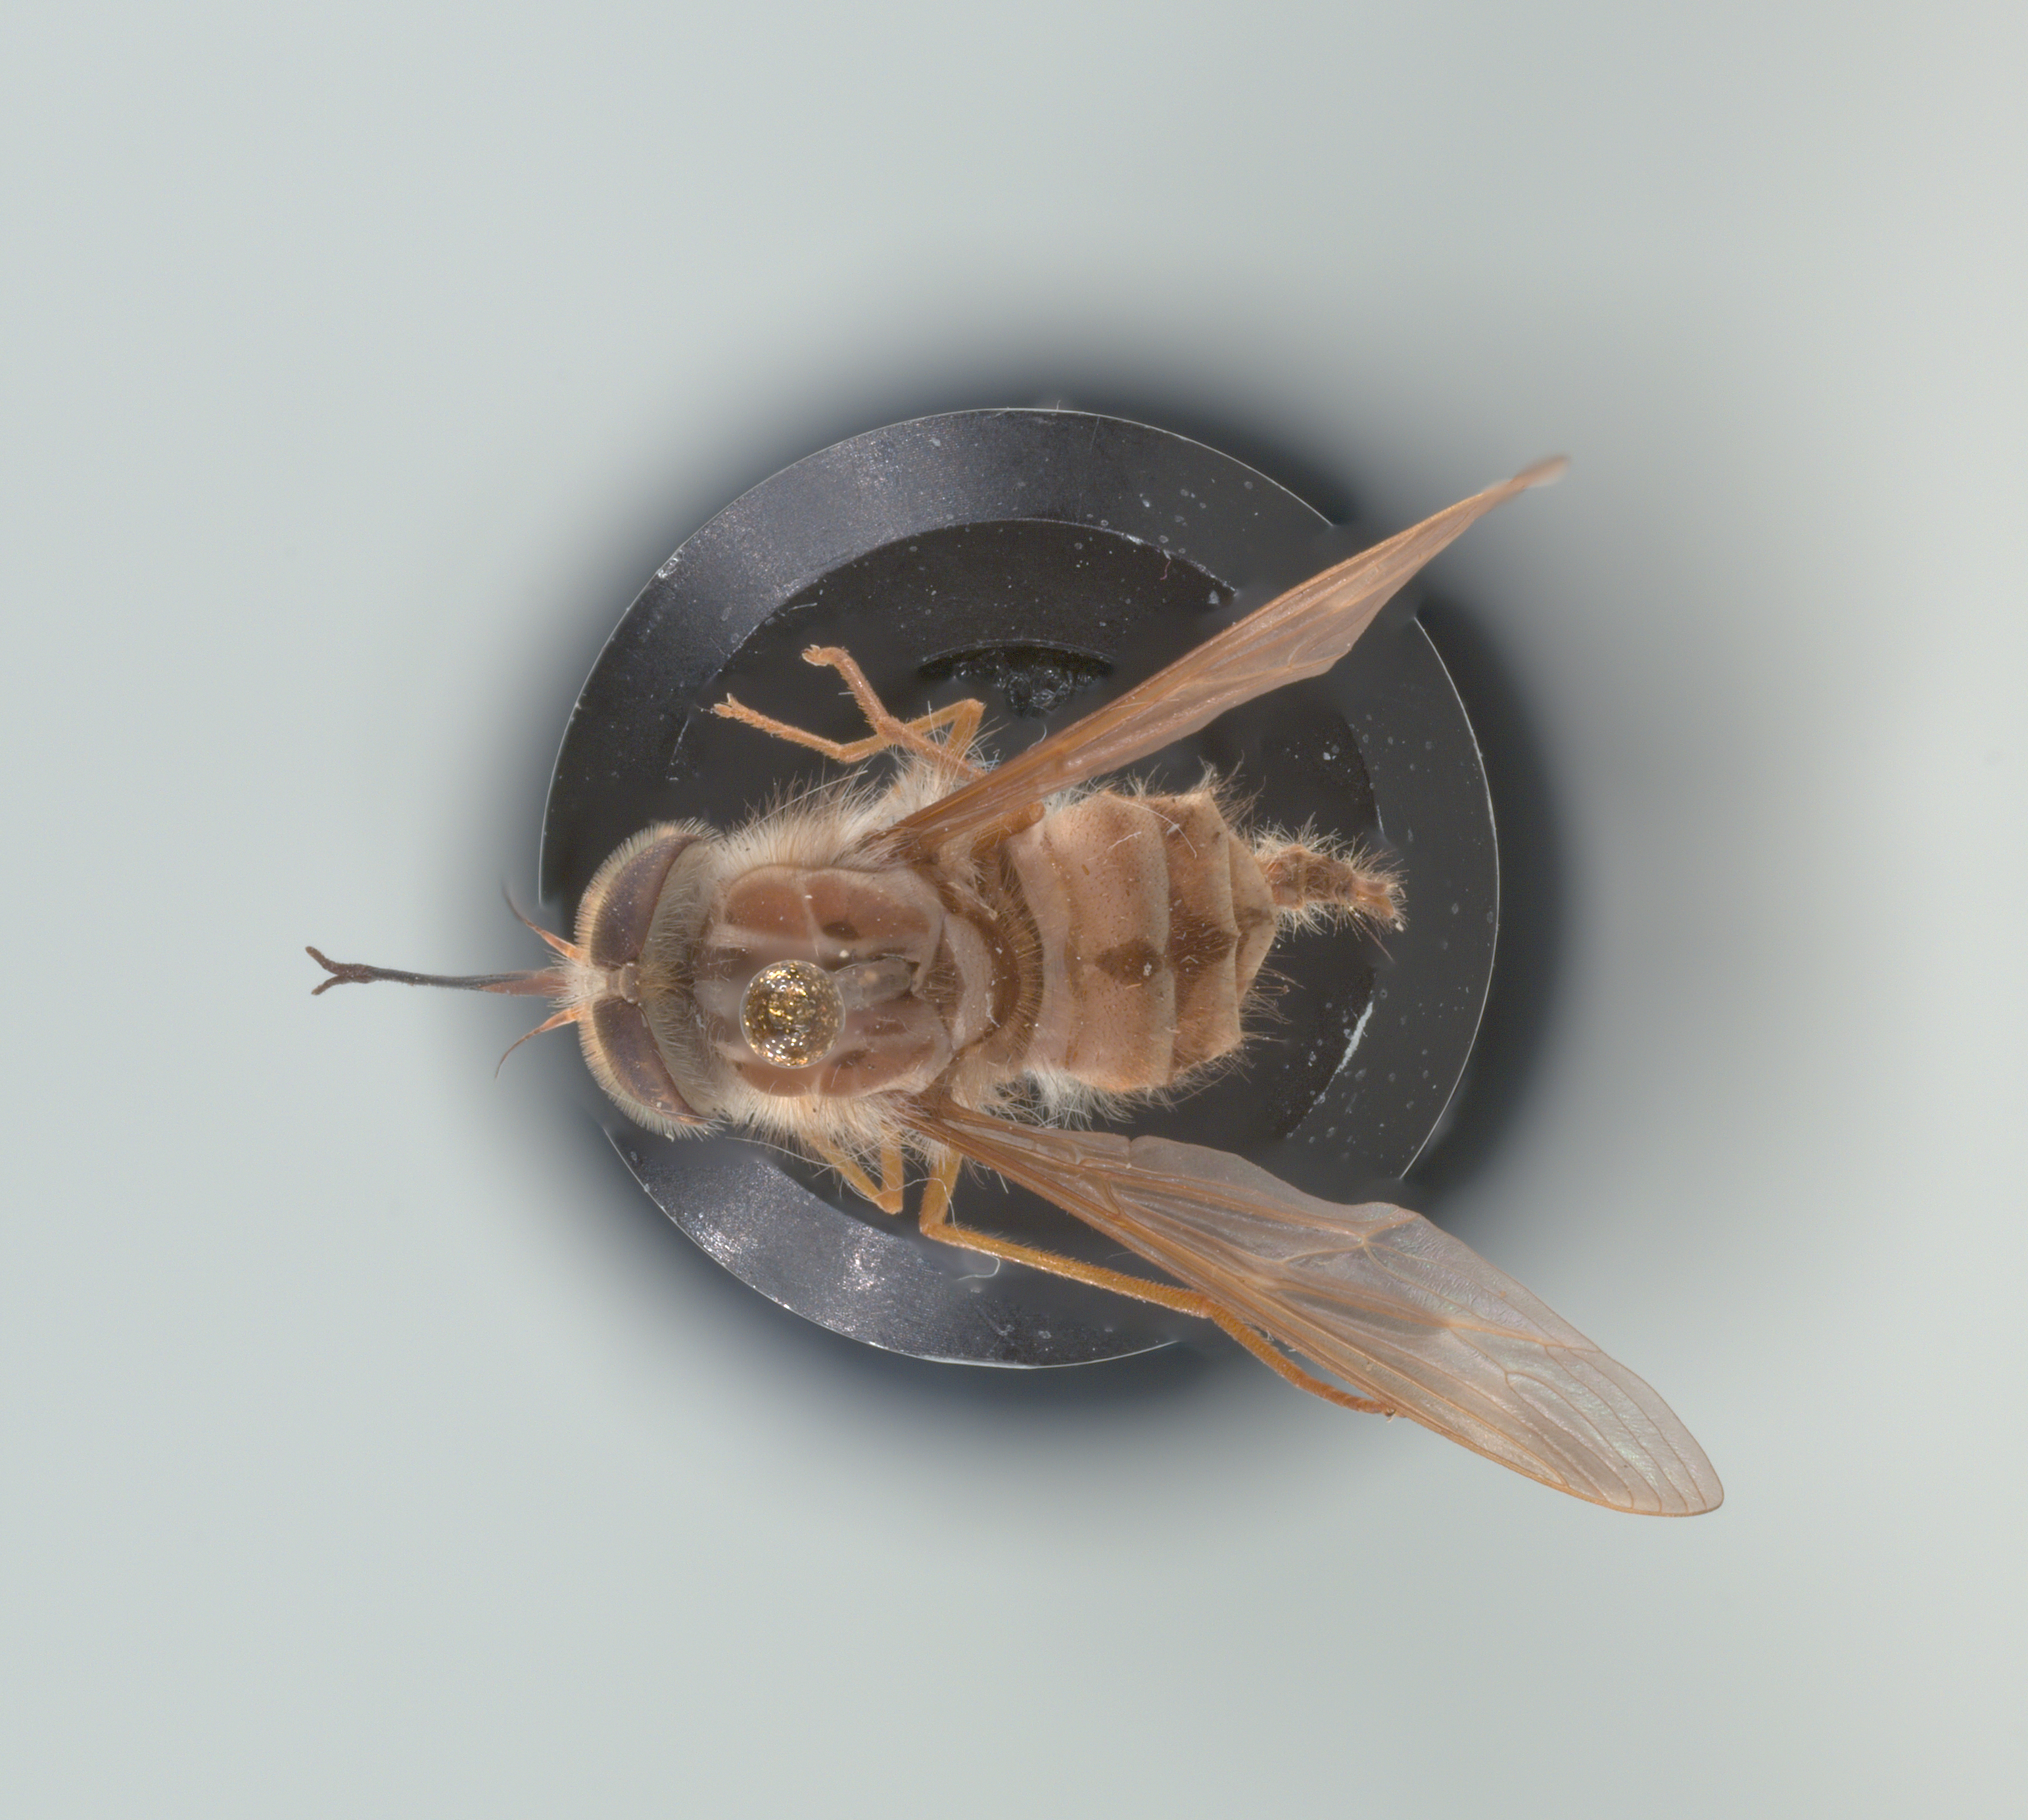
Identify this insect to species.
Hirmoneura nubipennis (also Trichophthalma nubipennis)
